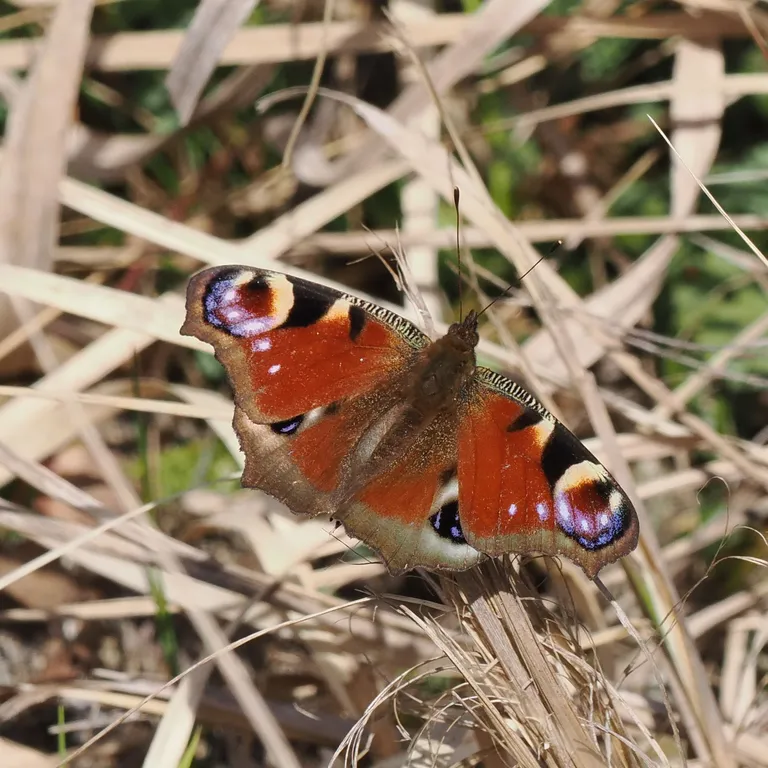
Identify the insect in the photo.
Aglais io
